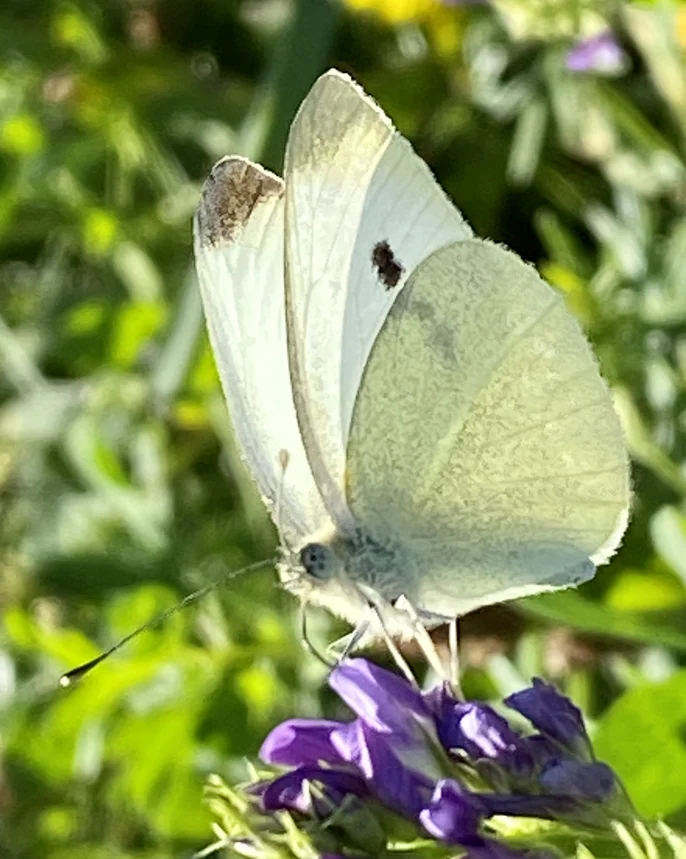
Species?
Pieris rapae
